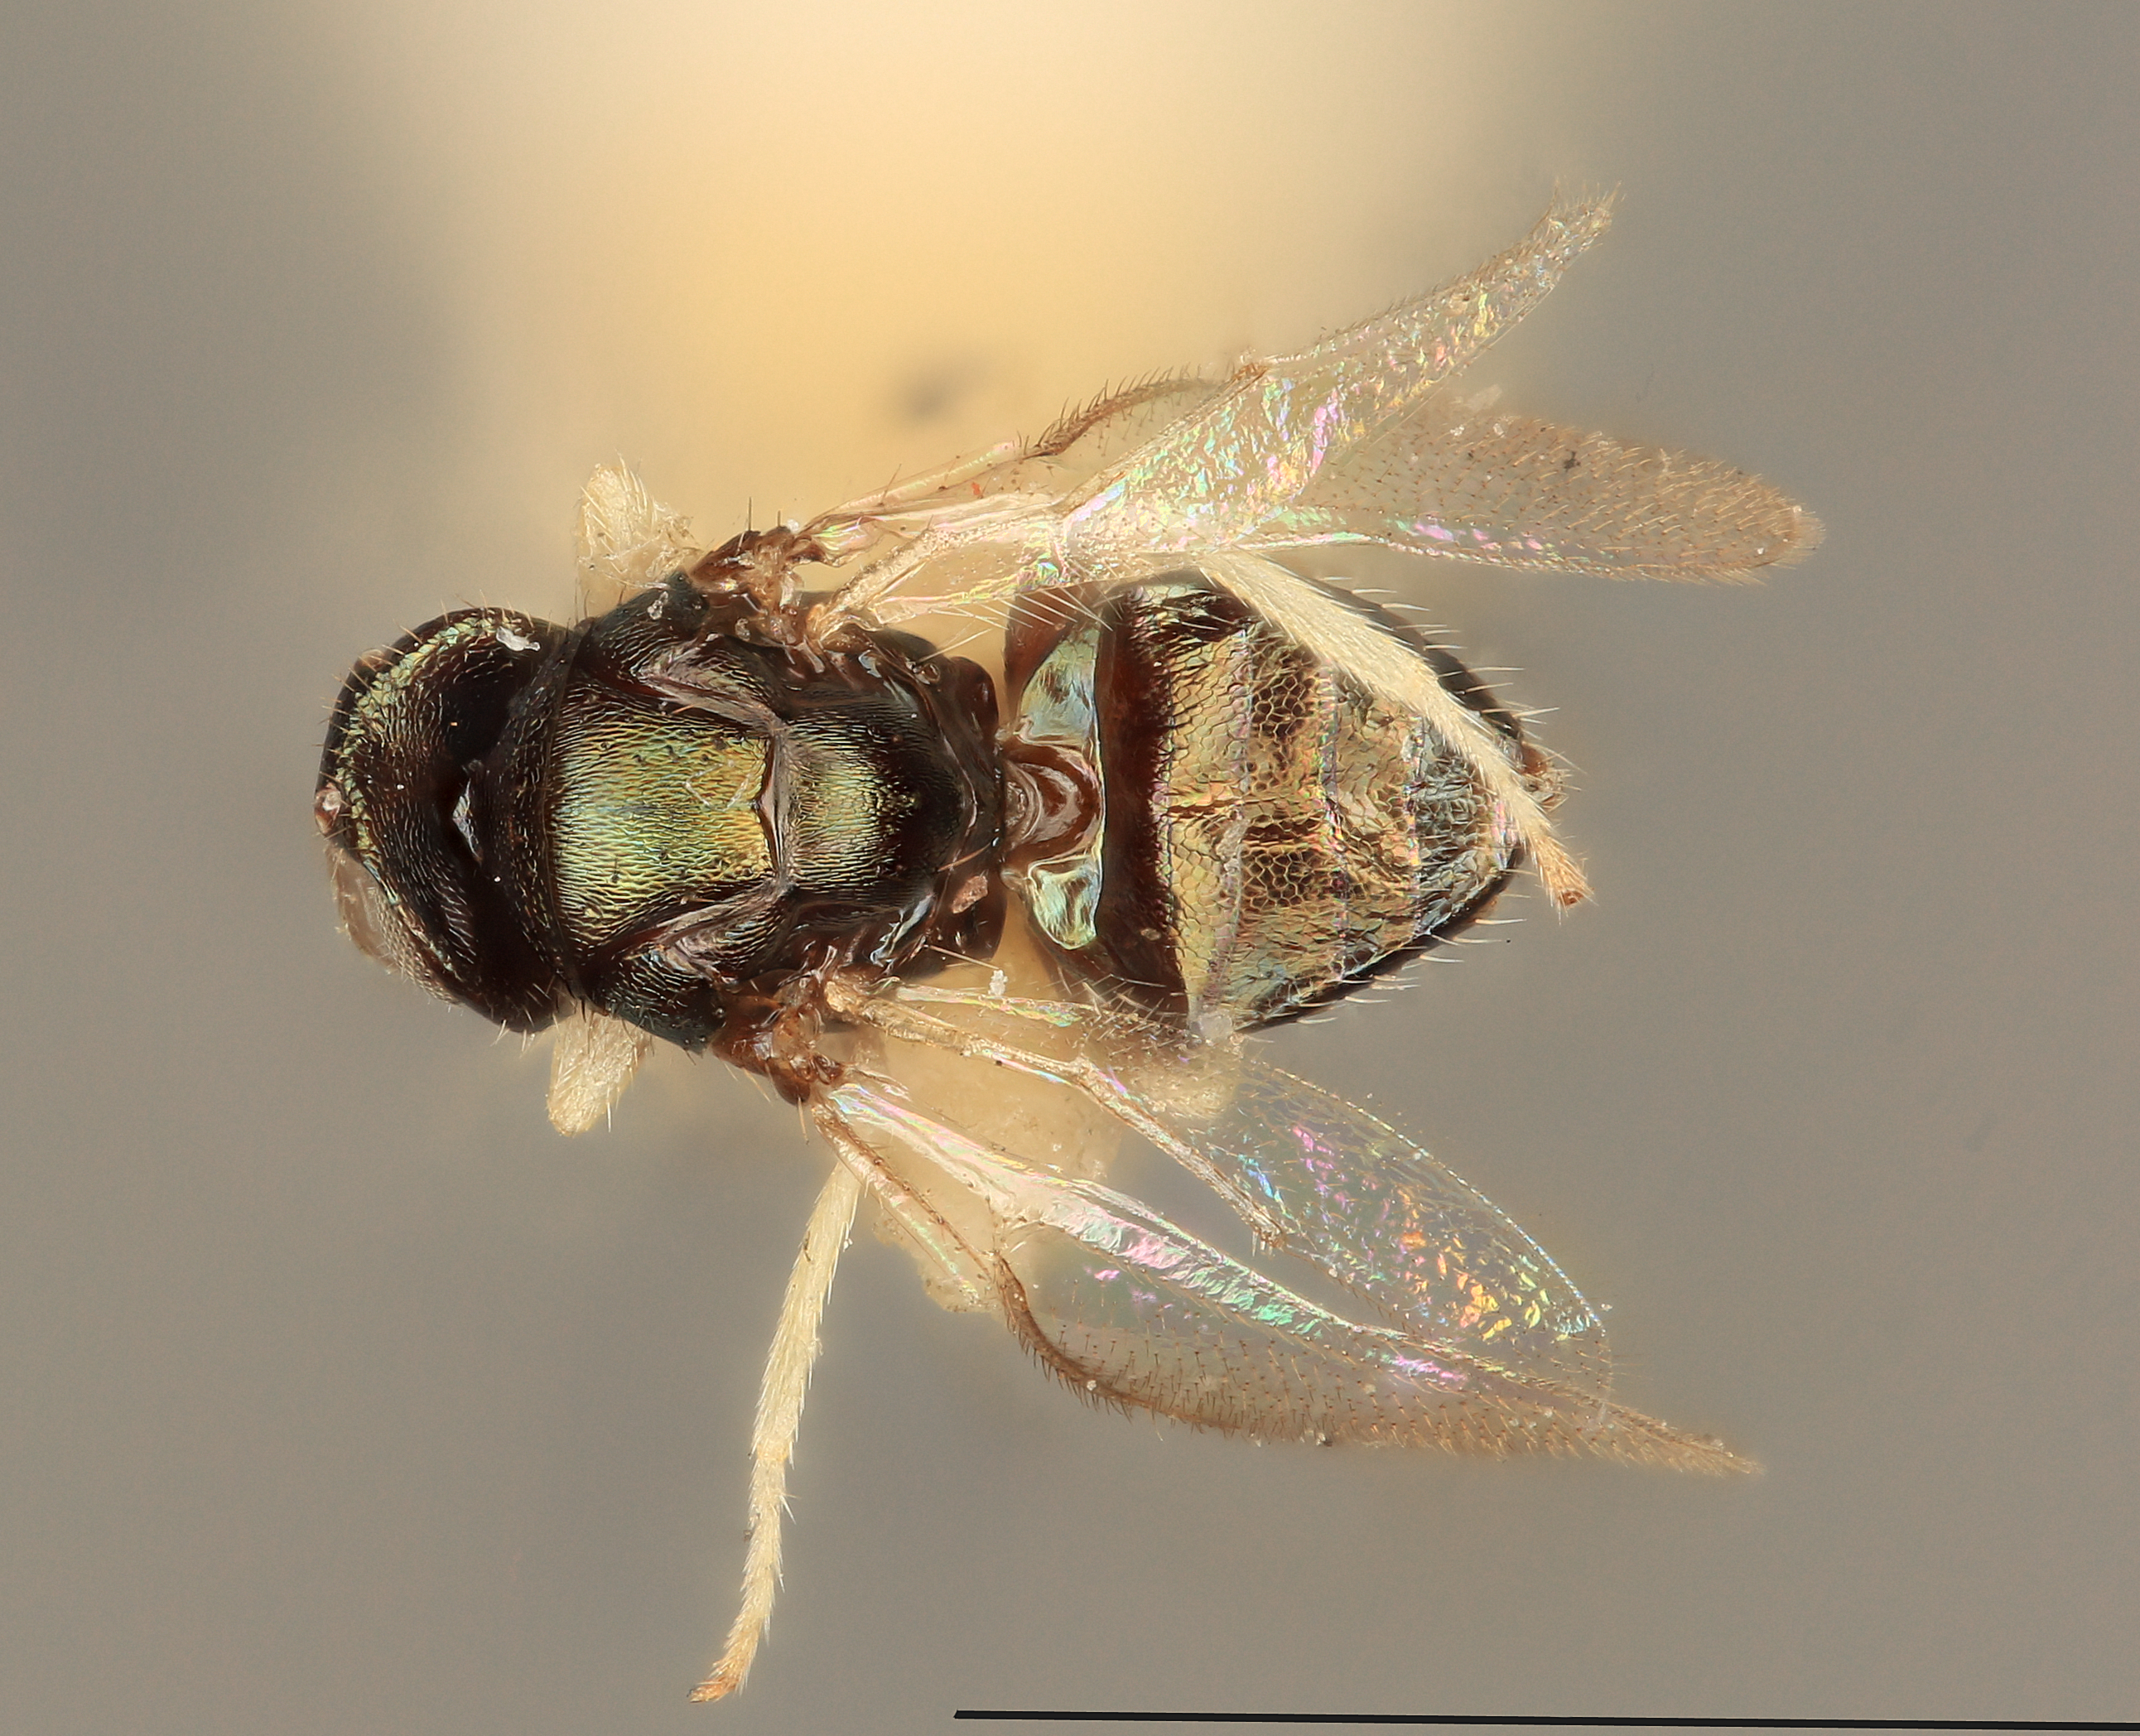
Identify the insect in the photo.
Tetrastichus philodromi
